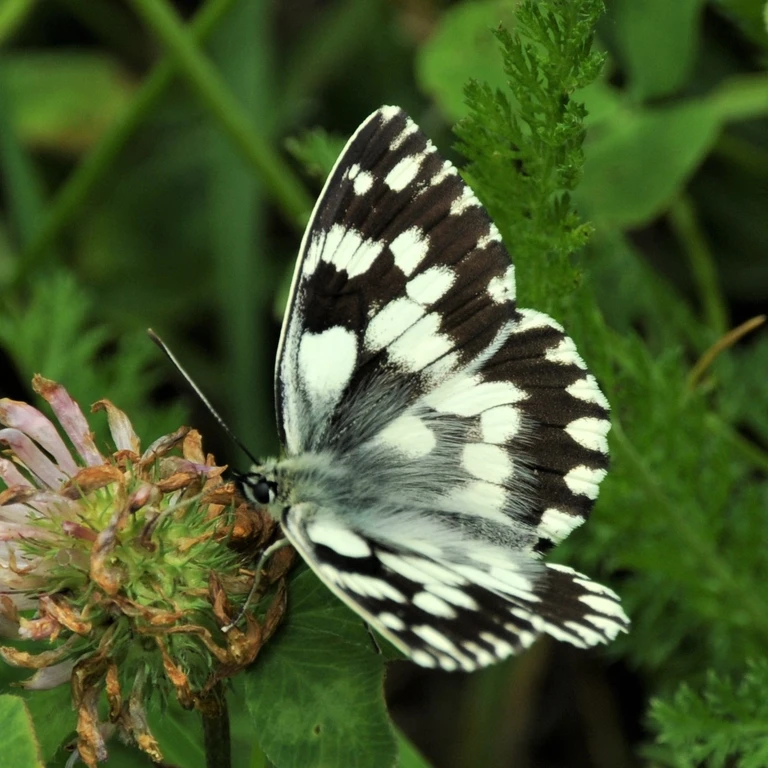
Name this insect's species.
Melanargia galathea
